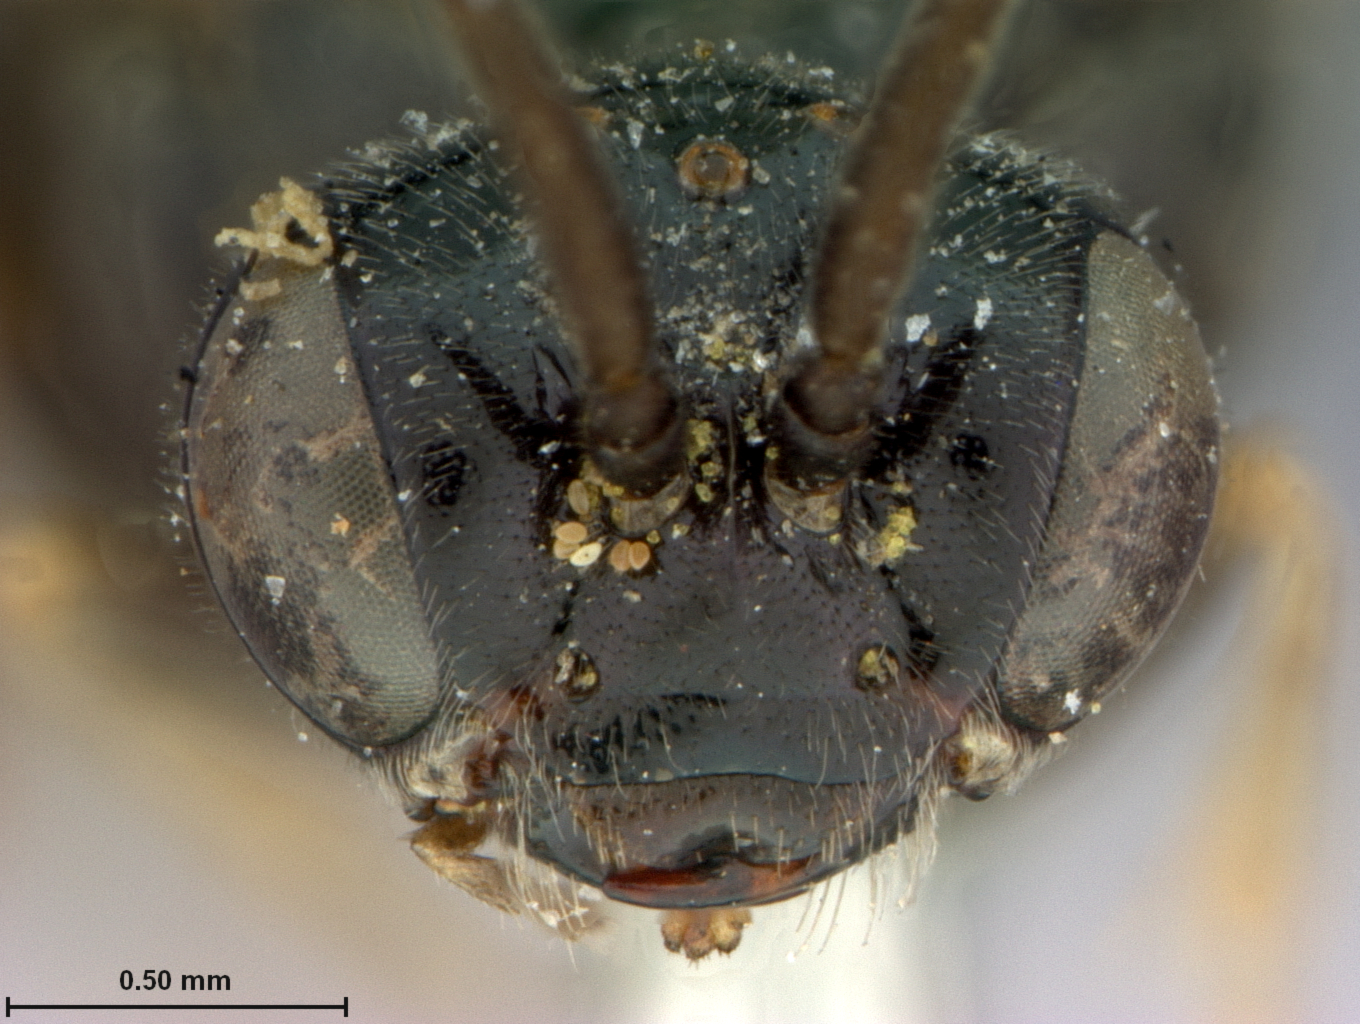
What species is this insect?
Spacophilus crawii
